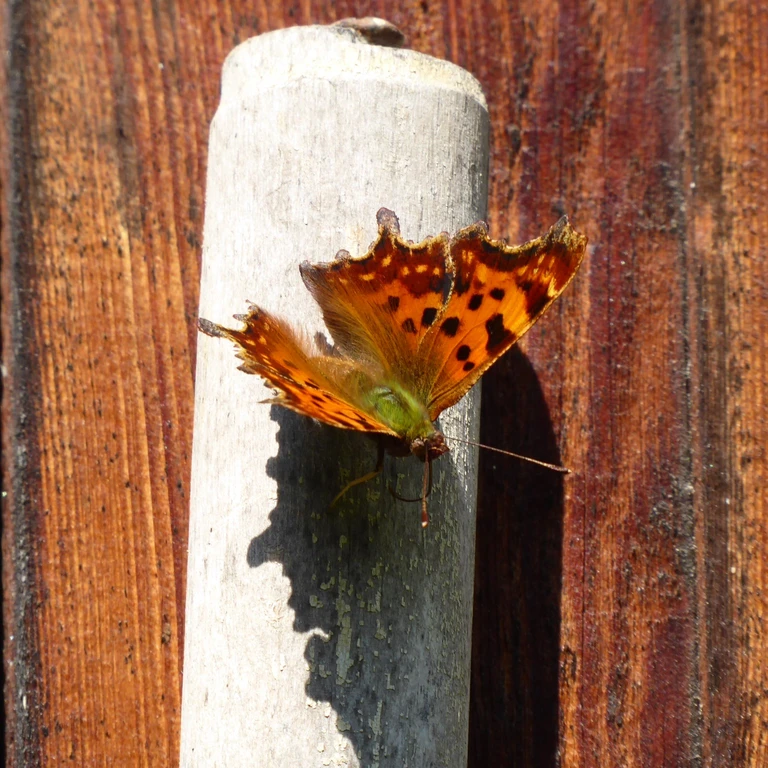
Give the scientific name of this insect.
Polygonia c-album
